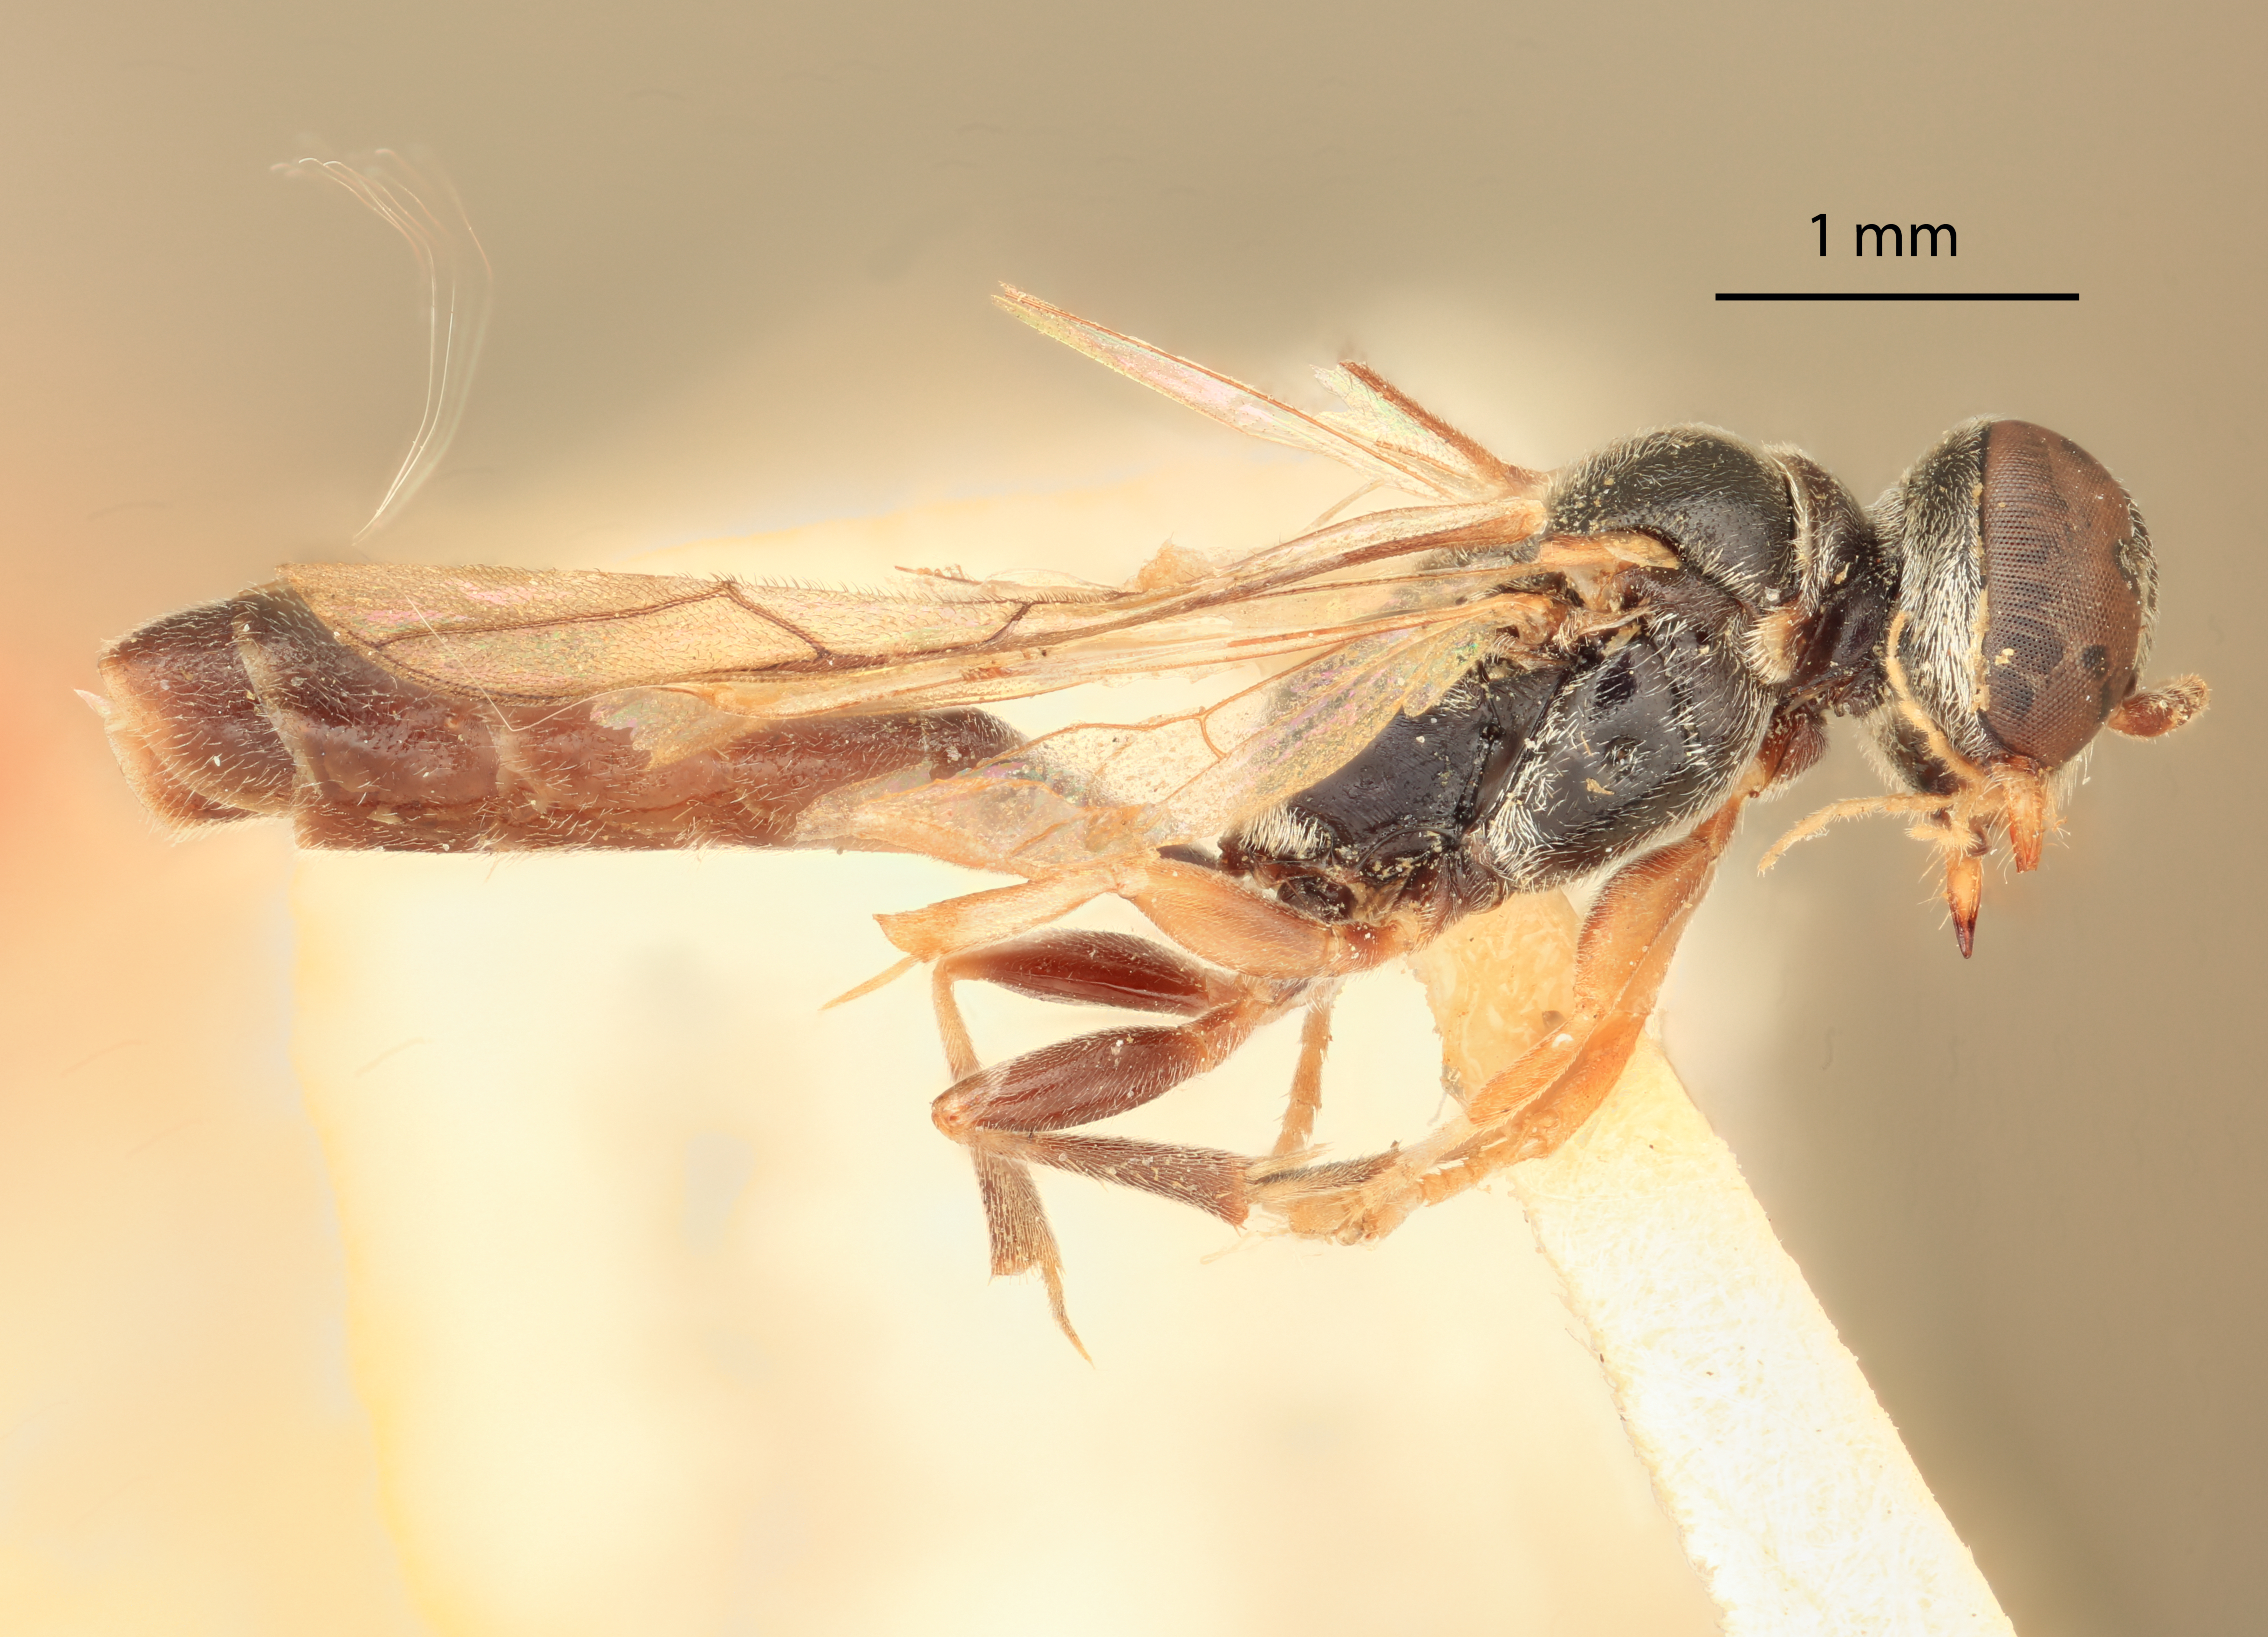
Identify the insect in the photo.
Trypoxylon adelphiae
